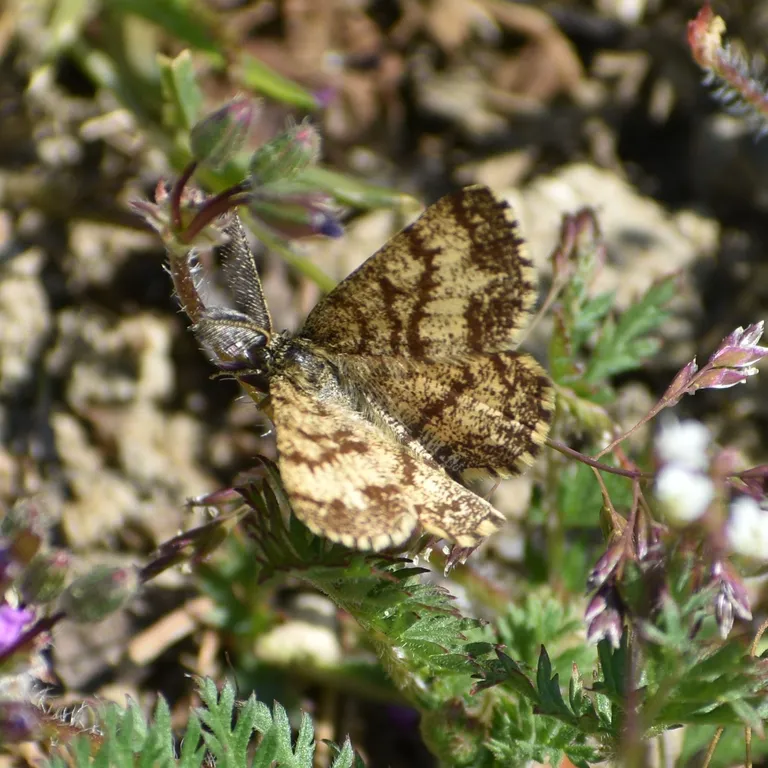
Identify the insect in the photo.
Ematurga atomaria
